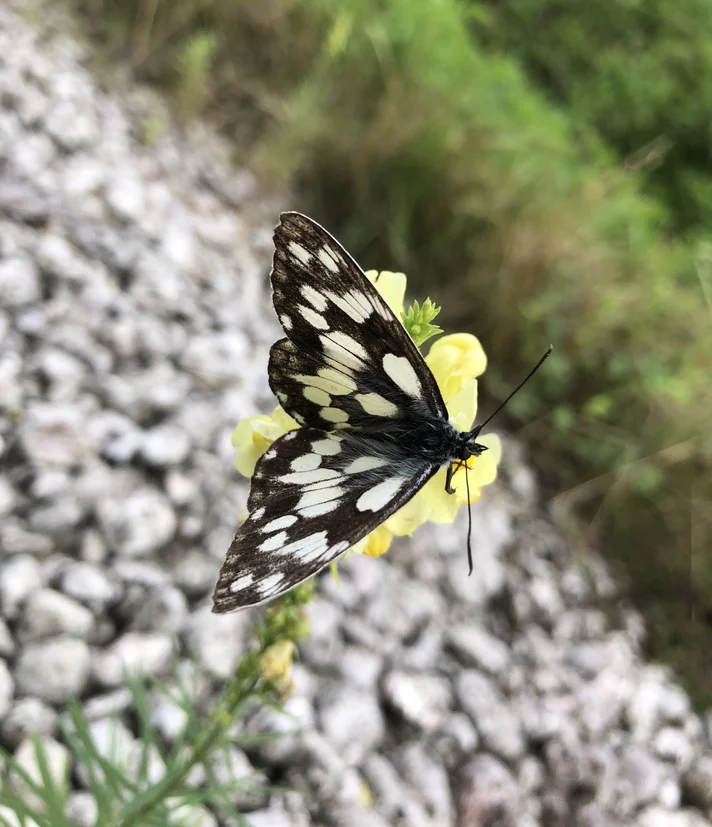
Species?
Melanargia galathea
